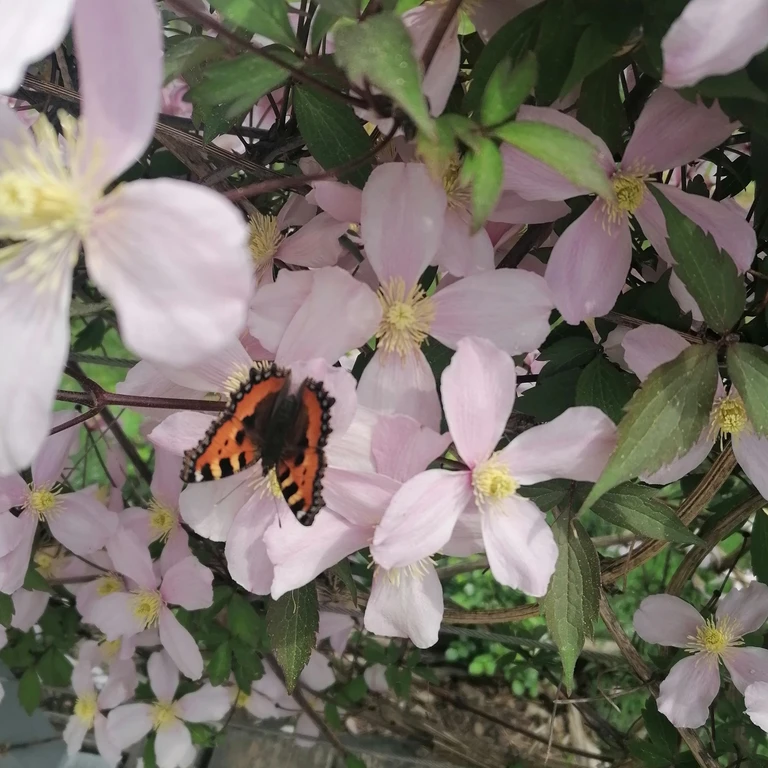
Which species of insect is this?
Aglais urticae
